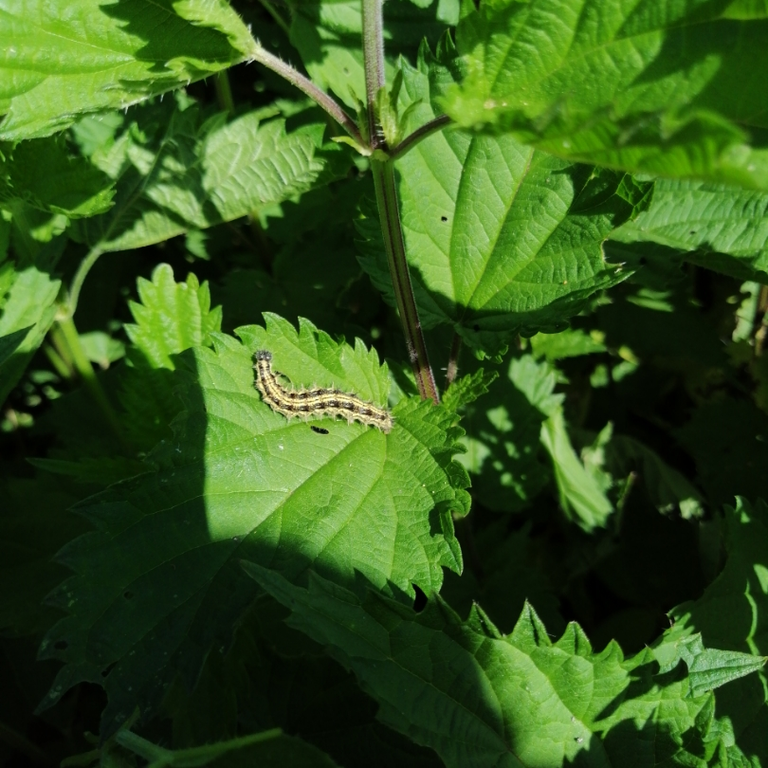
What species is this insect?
Aglais urticae
